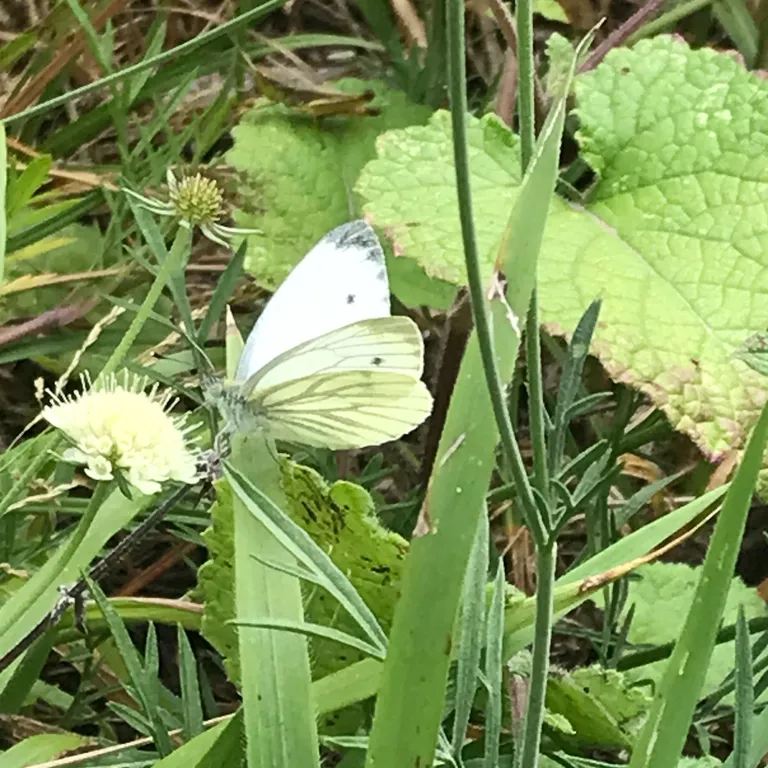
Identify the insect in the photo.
Pieris napi
